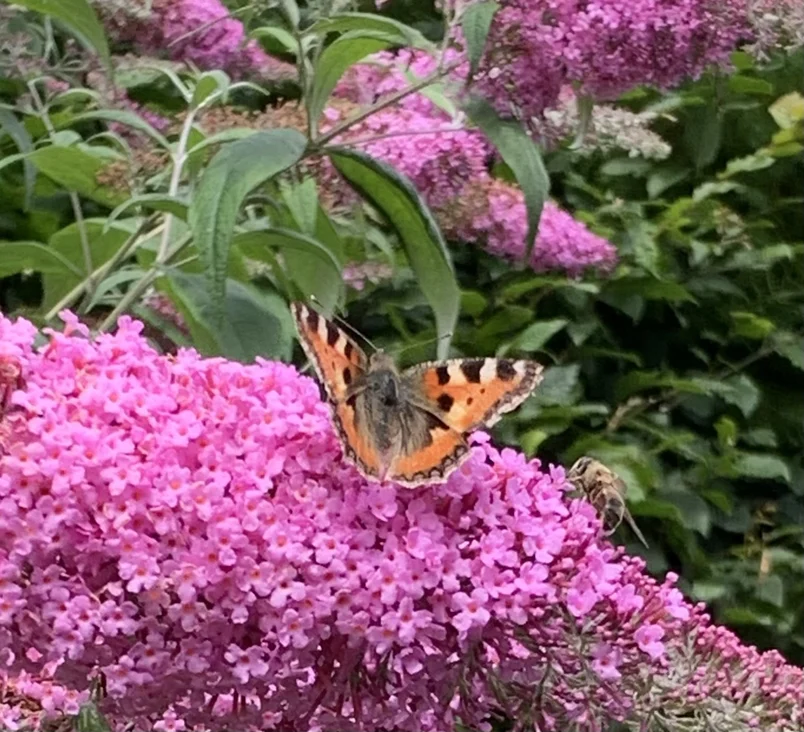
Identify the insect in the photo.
Aglais urticae
